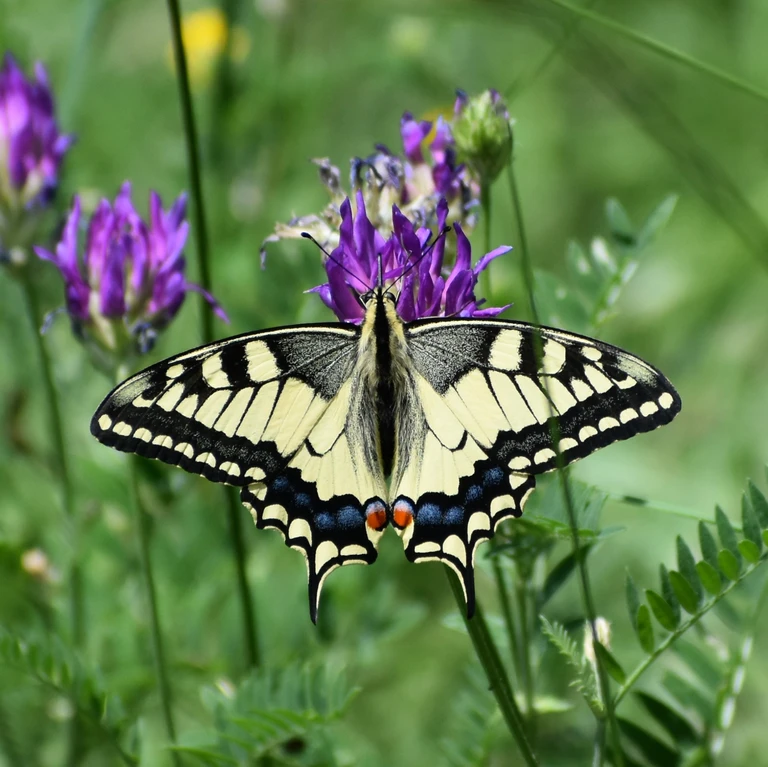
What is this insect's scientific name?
Papilio machaon
